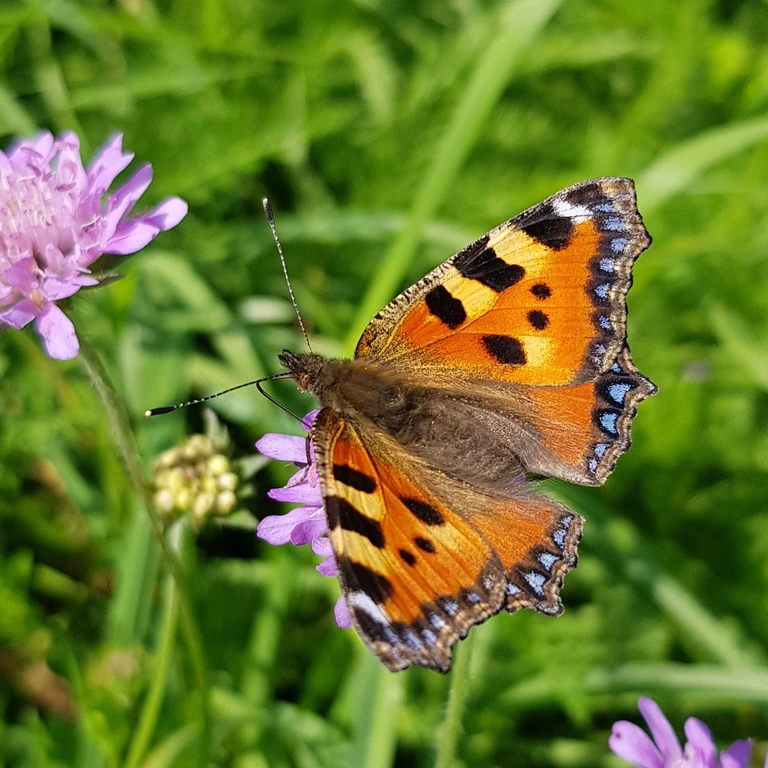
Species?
Aglais urticae
